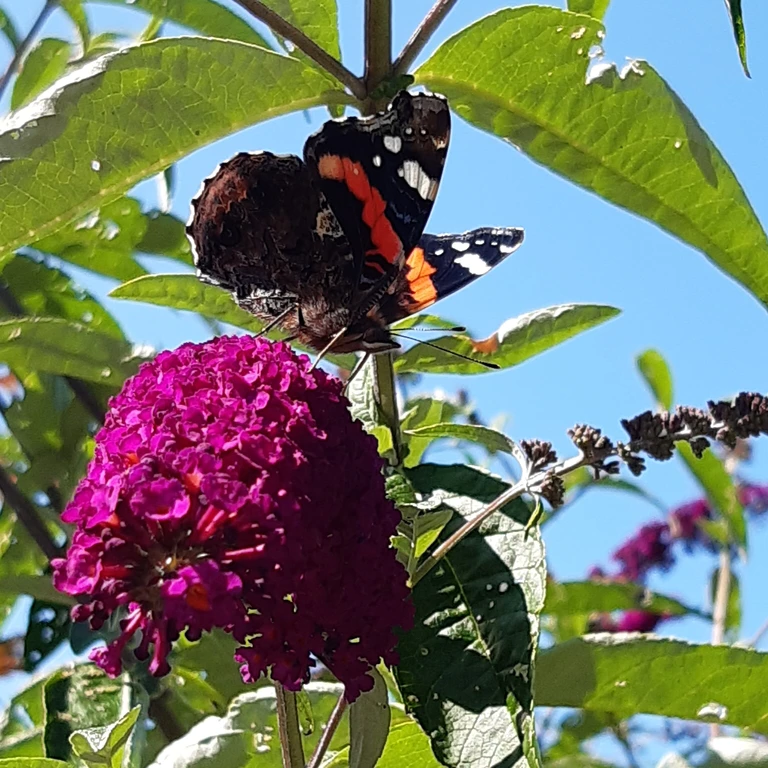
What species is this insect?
Vanessa atalanta
